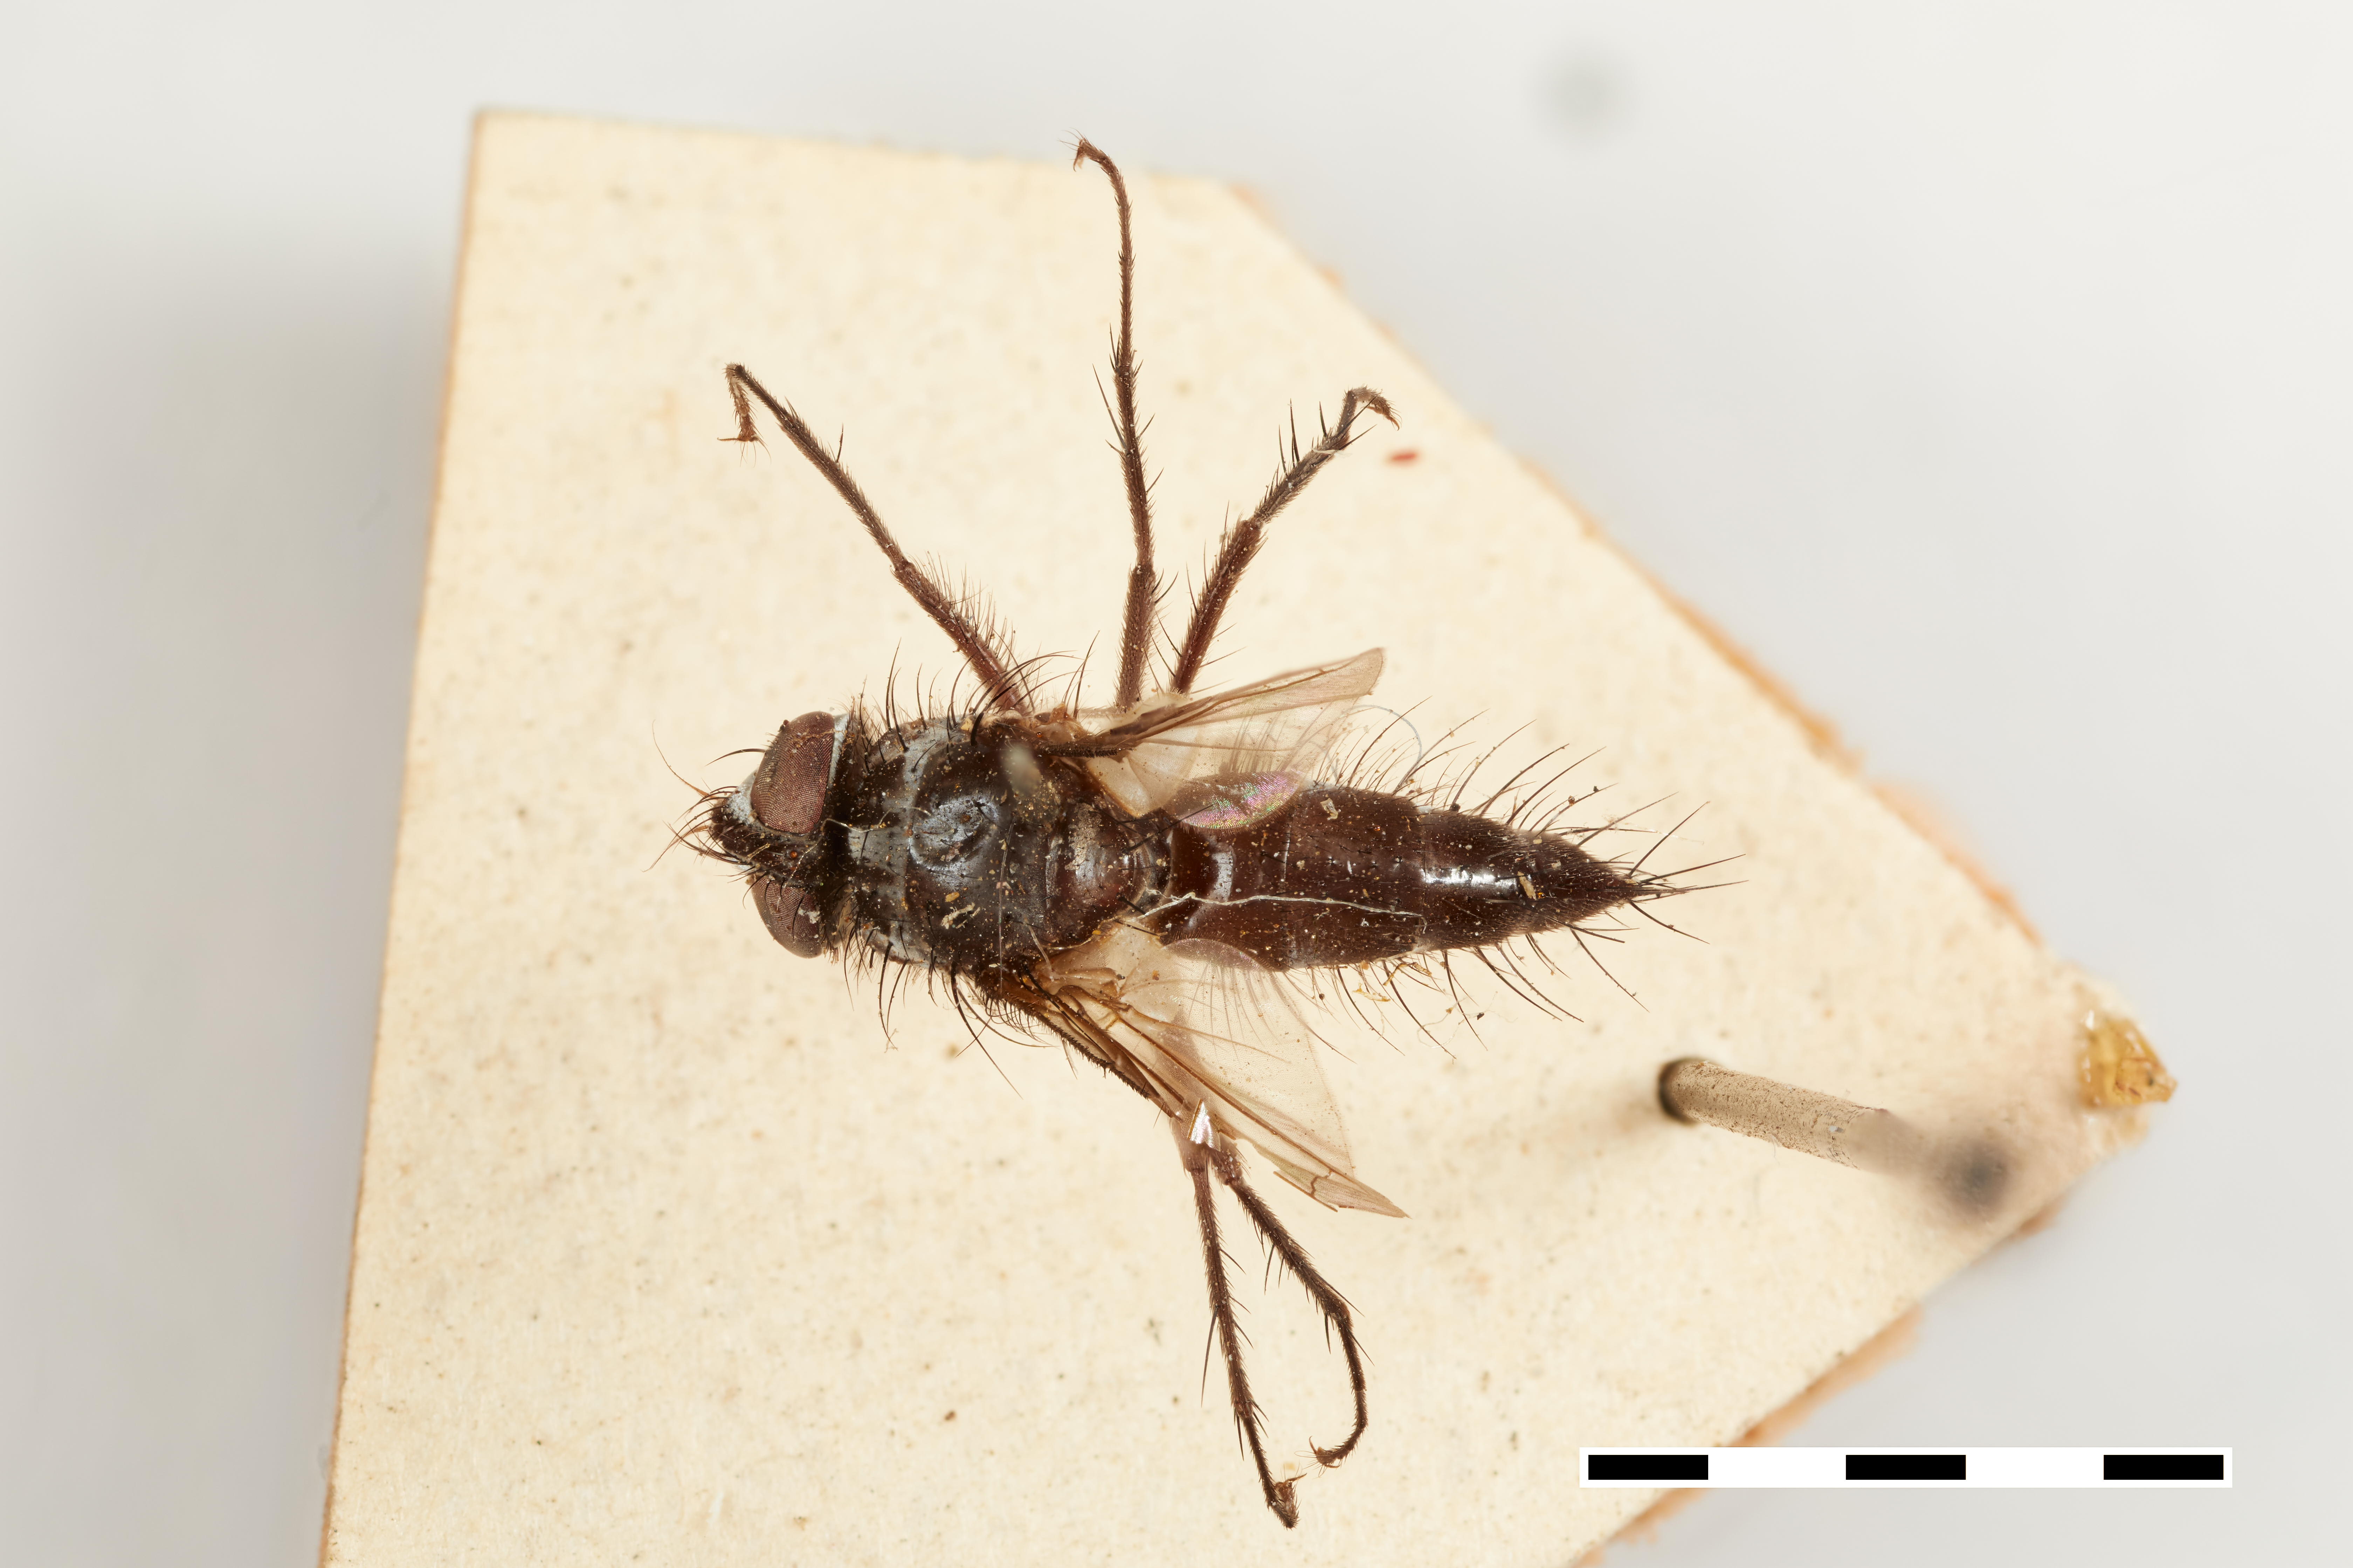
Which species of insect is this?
Protoporia galerucae
